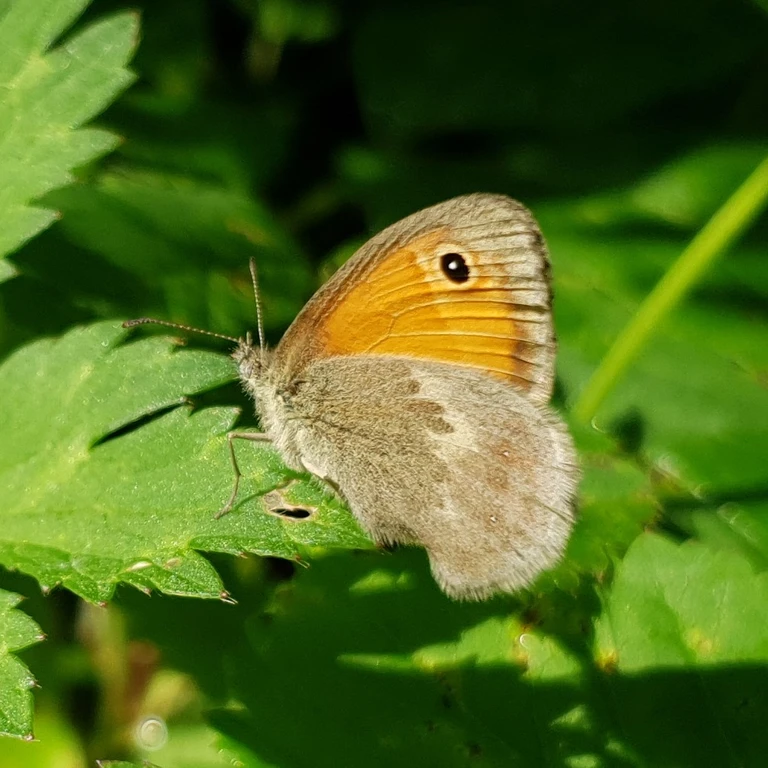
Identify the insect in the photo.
Coenonympha pamphilus
